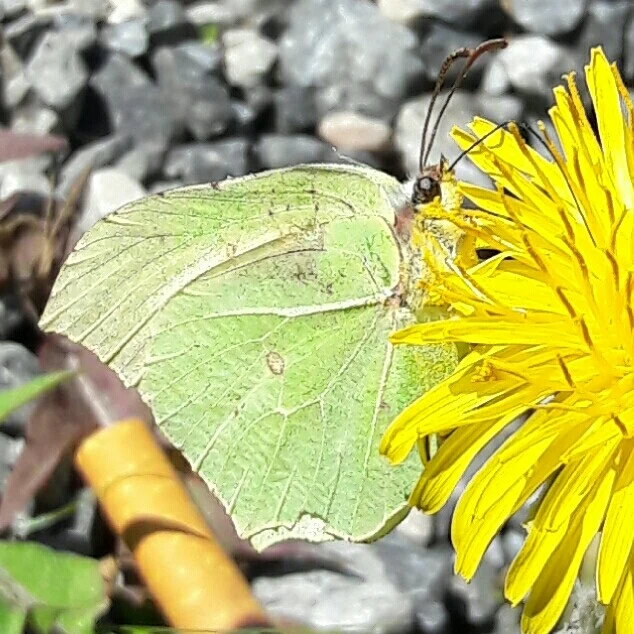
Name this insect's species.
Gonepteryx rhamni
